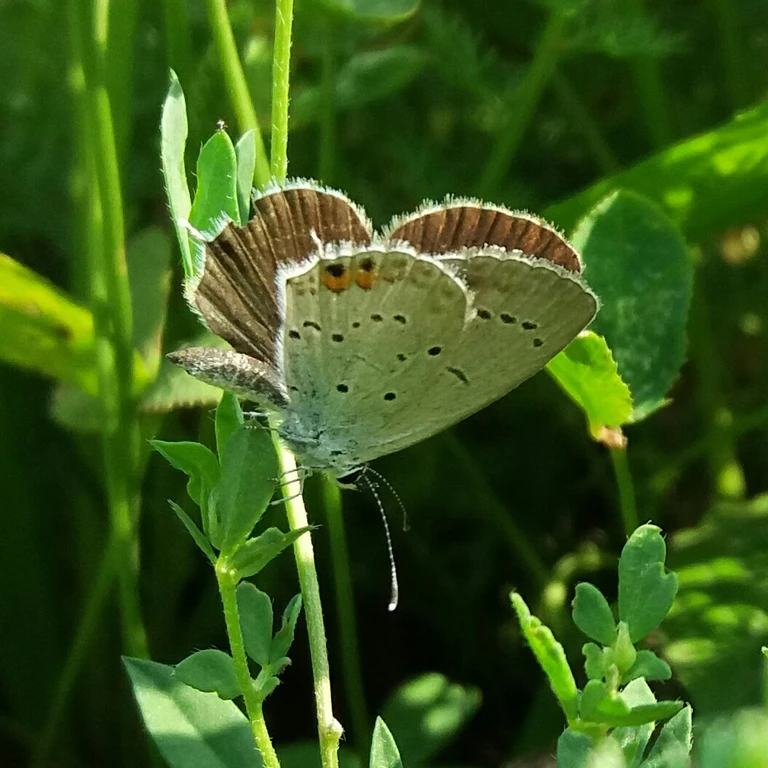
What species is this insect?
Cupido argiades (also Elkalyce argiades)
